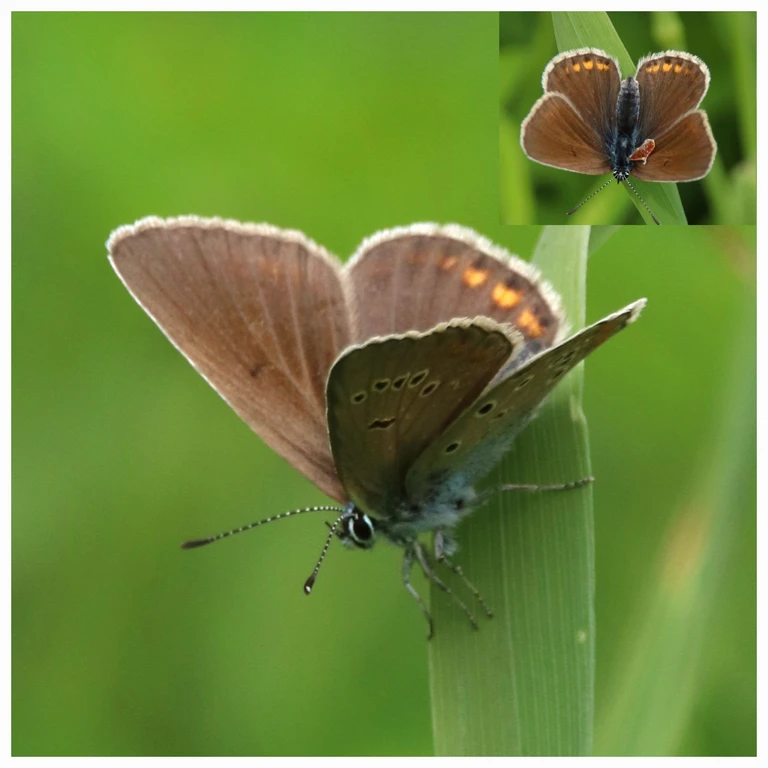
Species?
Polyommatus amandus (also Plebejus amanda)
